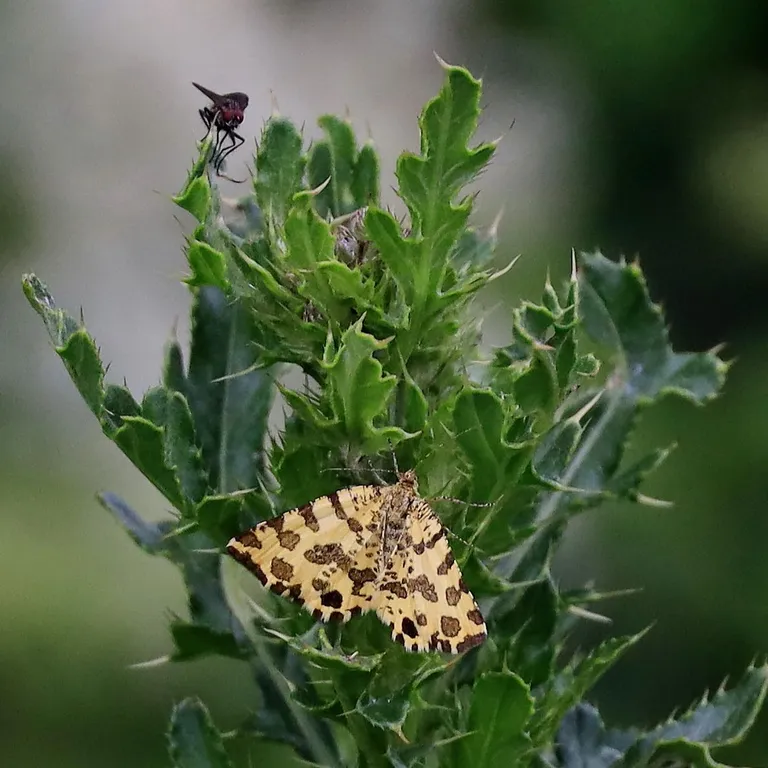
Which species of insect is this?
Pseudopanthera macularia
